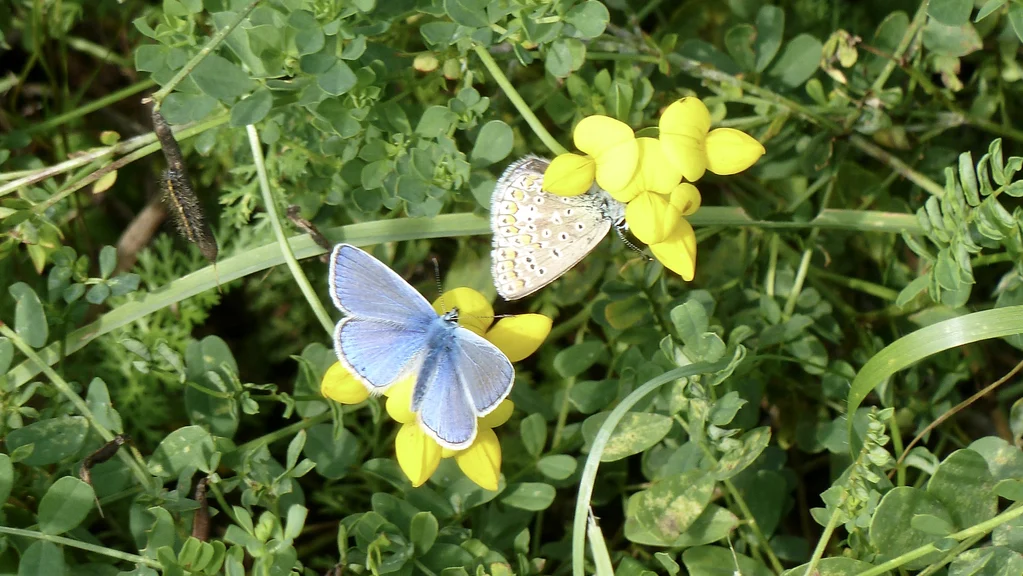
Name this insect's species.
Polyommatus icarus
